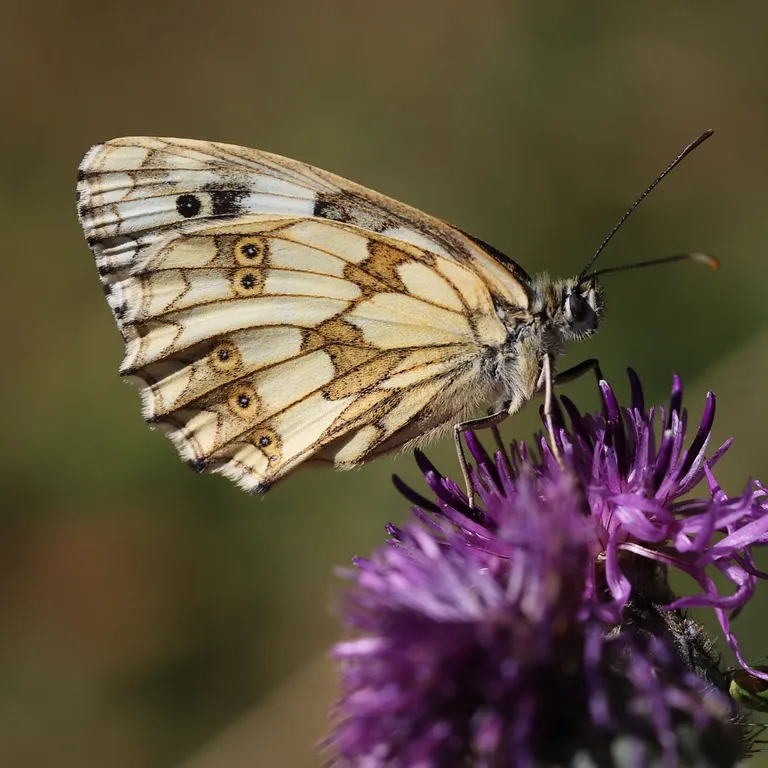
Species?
Melanargia galathea
